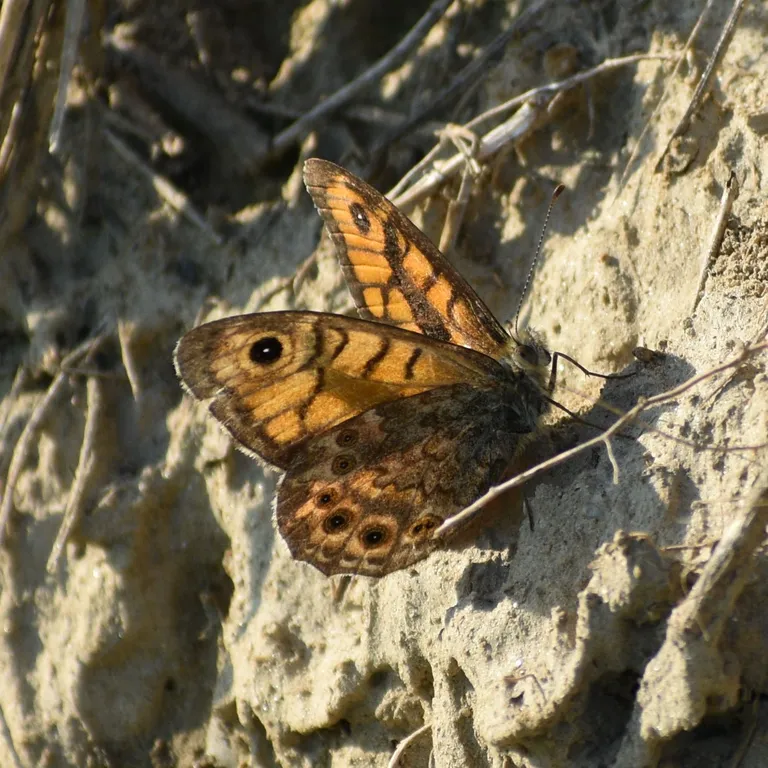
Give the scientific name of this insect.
Lasiommata megera (also Pararge megera)
